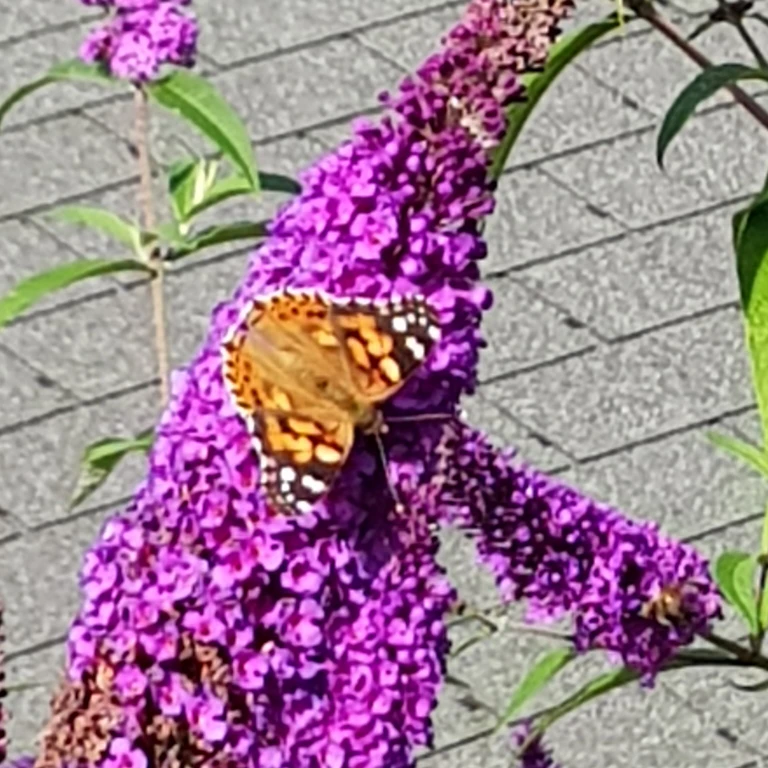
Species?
Vanessa cardui
